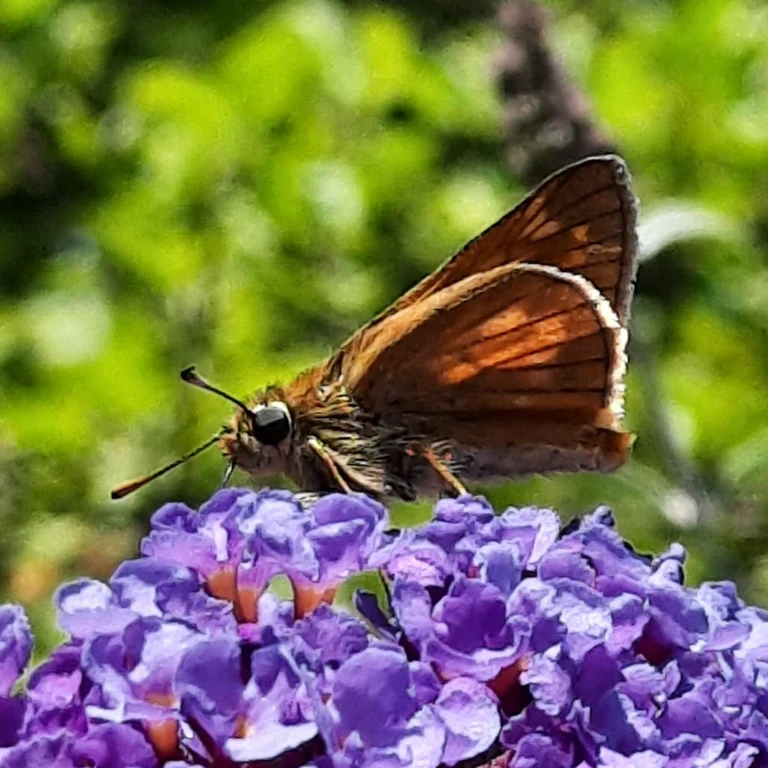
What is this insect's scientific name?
Ochlodes sylvanus (also Ochlodes venata)
